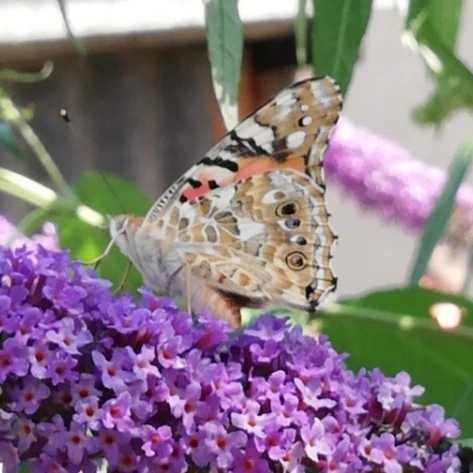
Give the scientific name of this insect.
Vanessa cardui
